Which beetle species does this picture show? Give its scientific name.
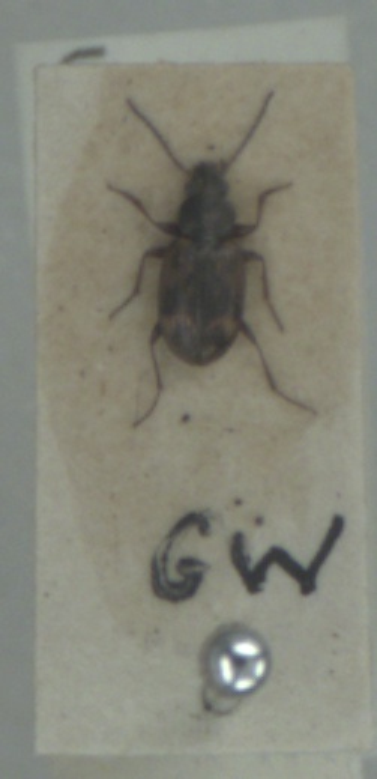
Bembidion semipunctatum
